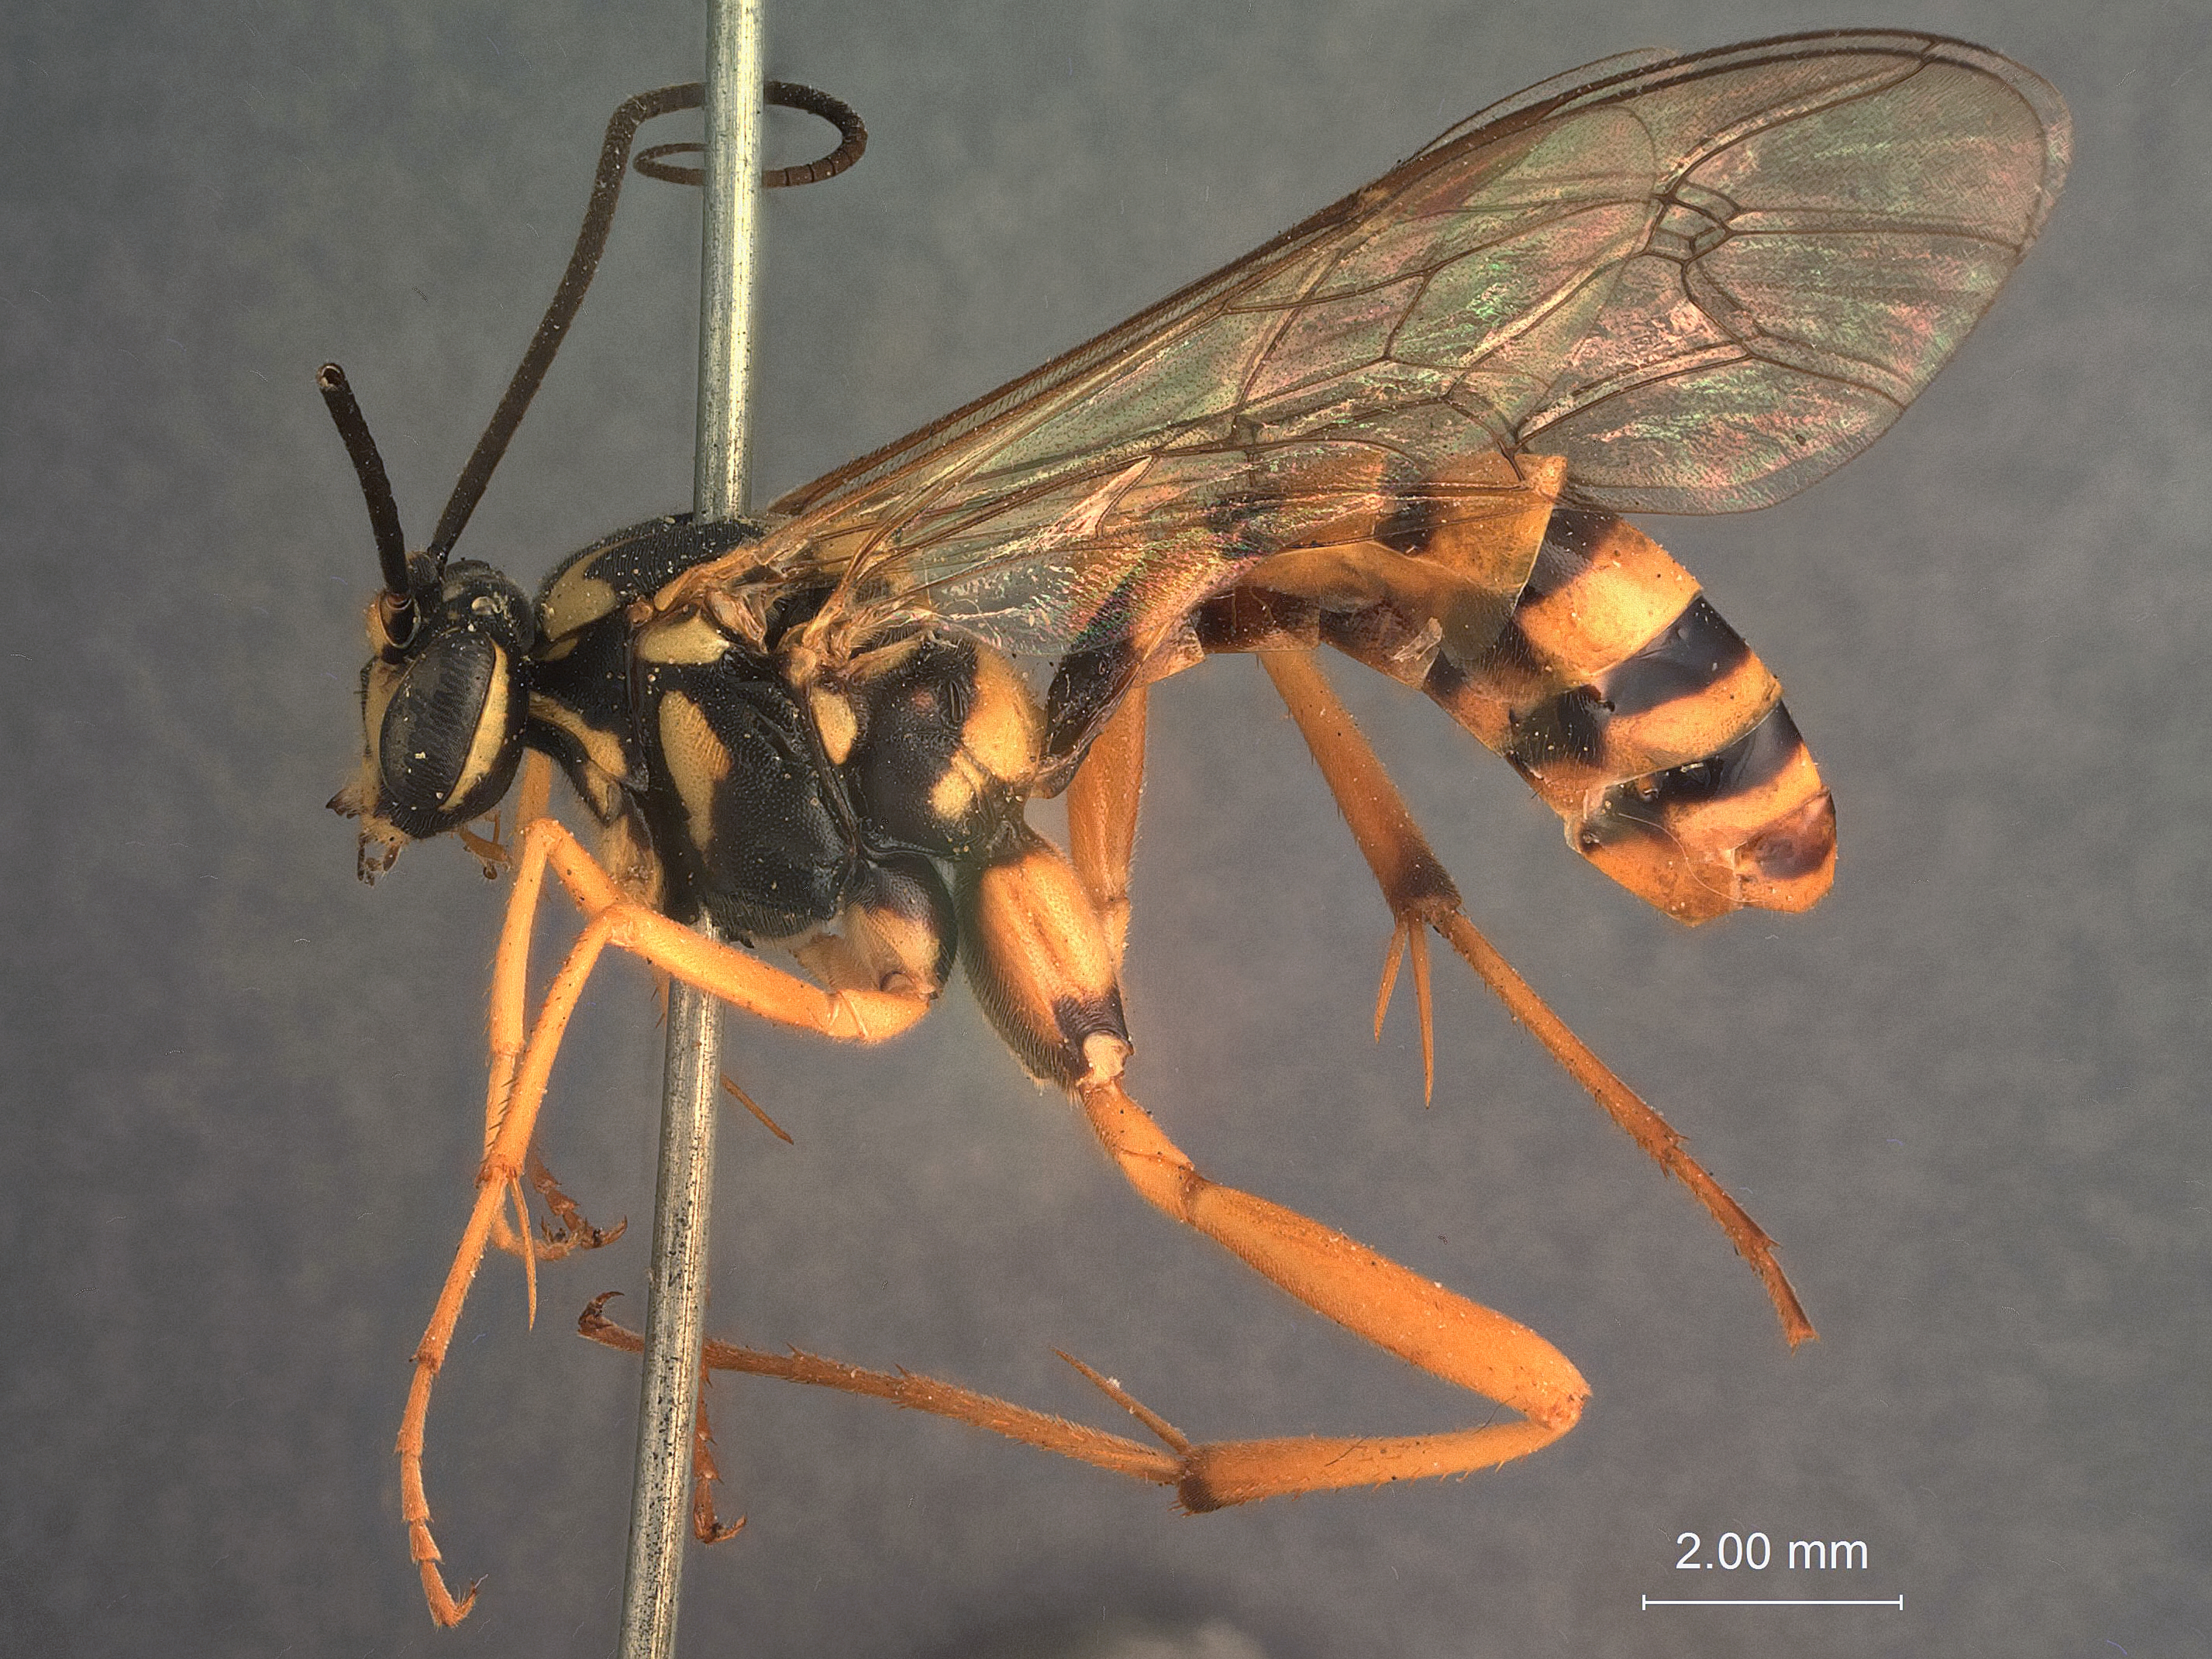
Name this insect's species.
Cidaphurus alticola
